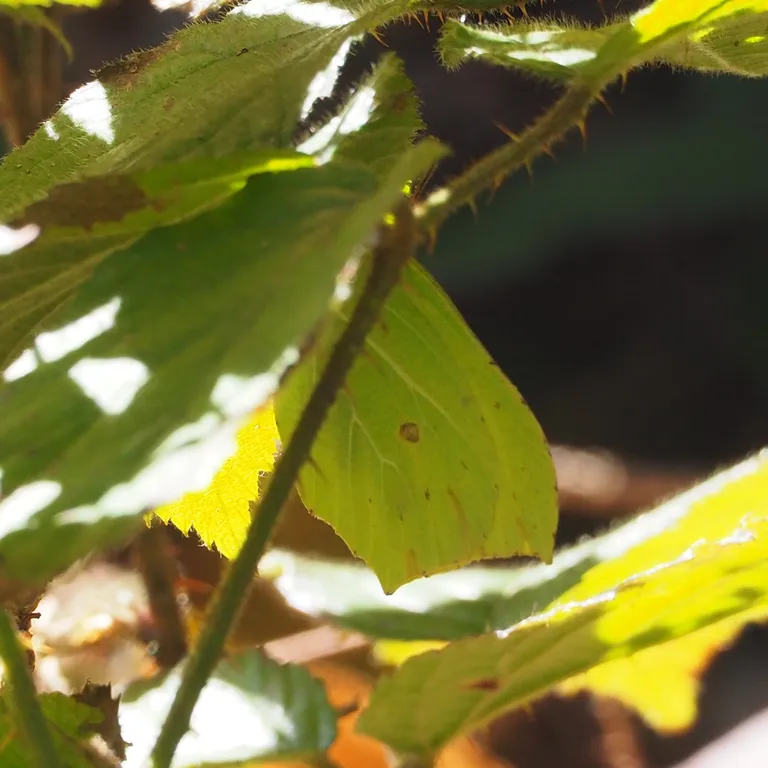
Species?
Gonepteryx rhamni
